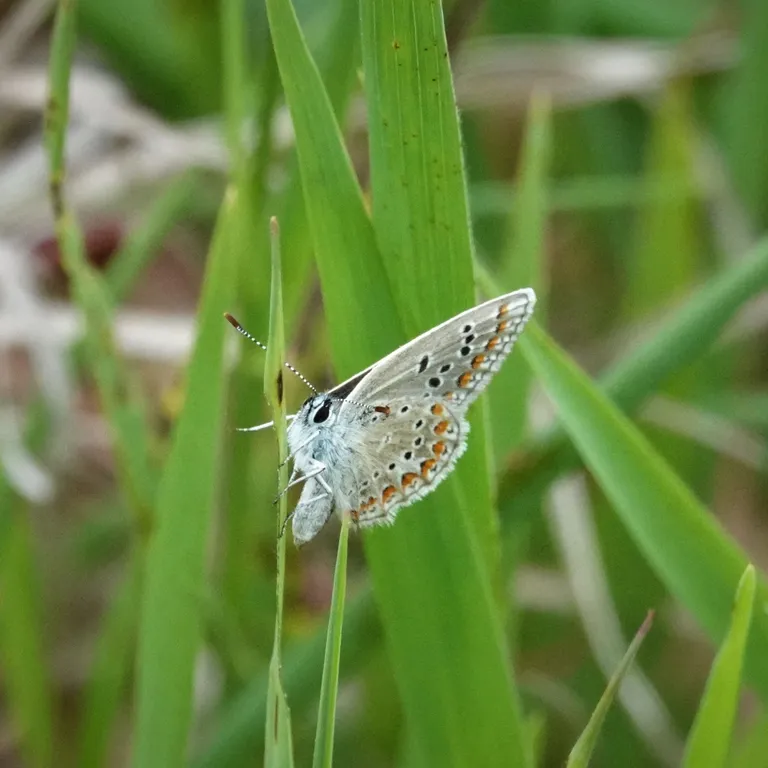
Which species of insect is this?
Polyommatus thersites
